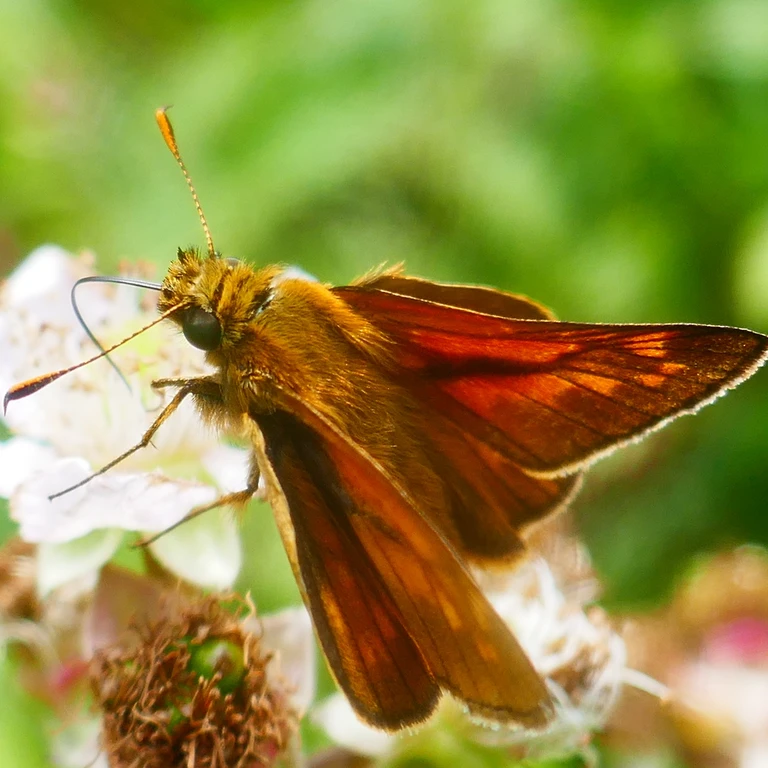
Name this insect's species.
Ochlodes sylvanus (also Ochlodes venata)
